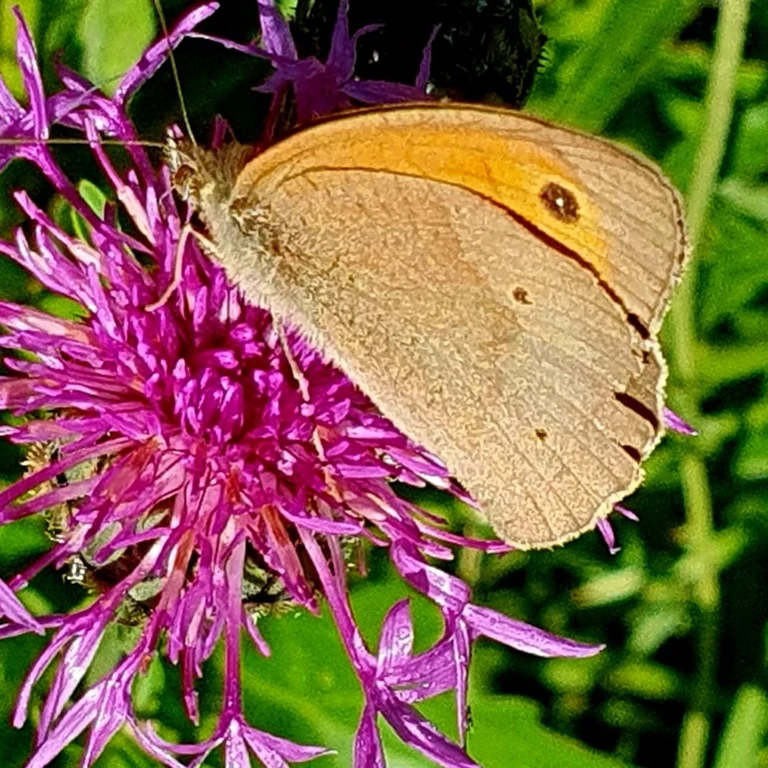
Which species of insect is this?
Maniola jurtina
